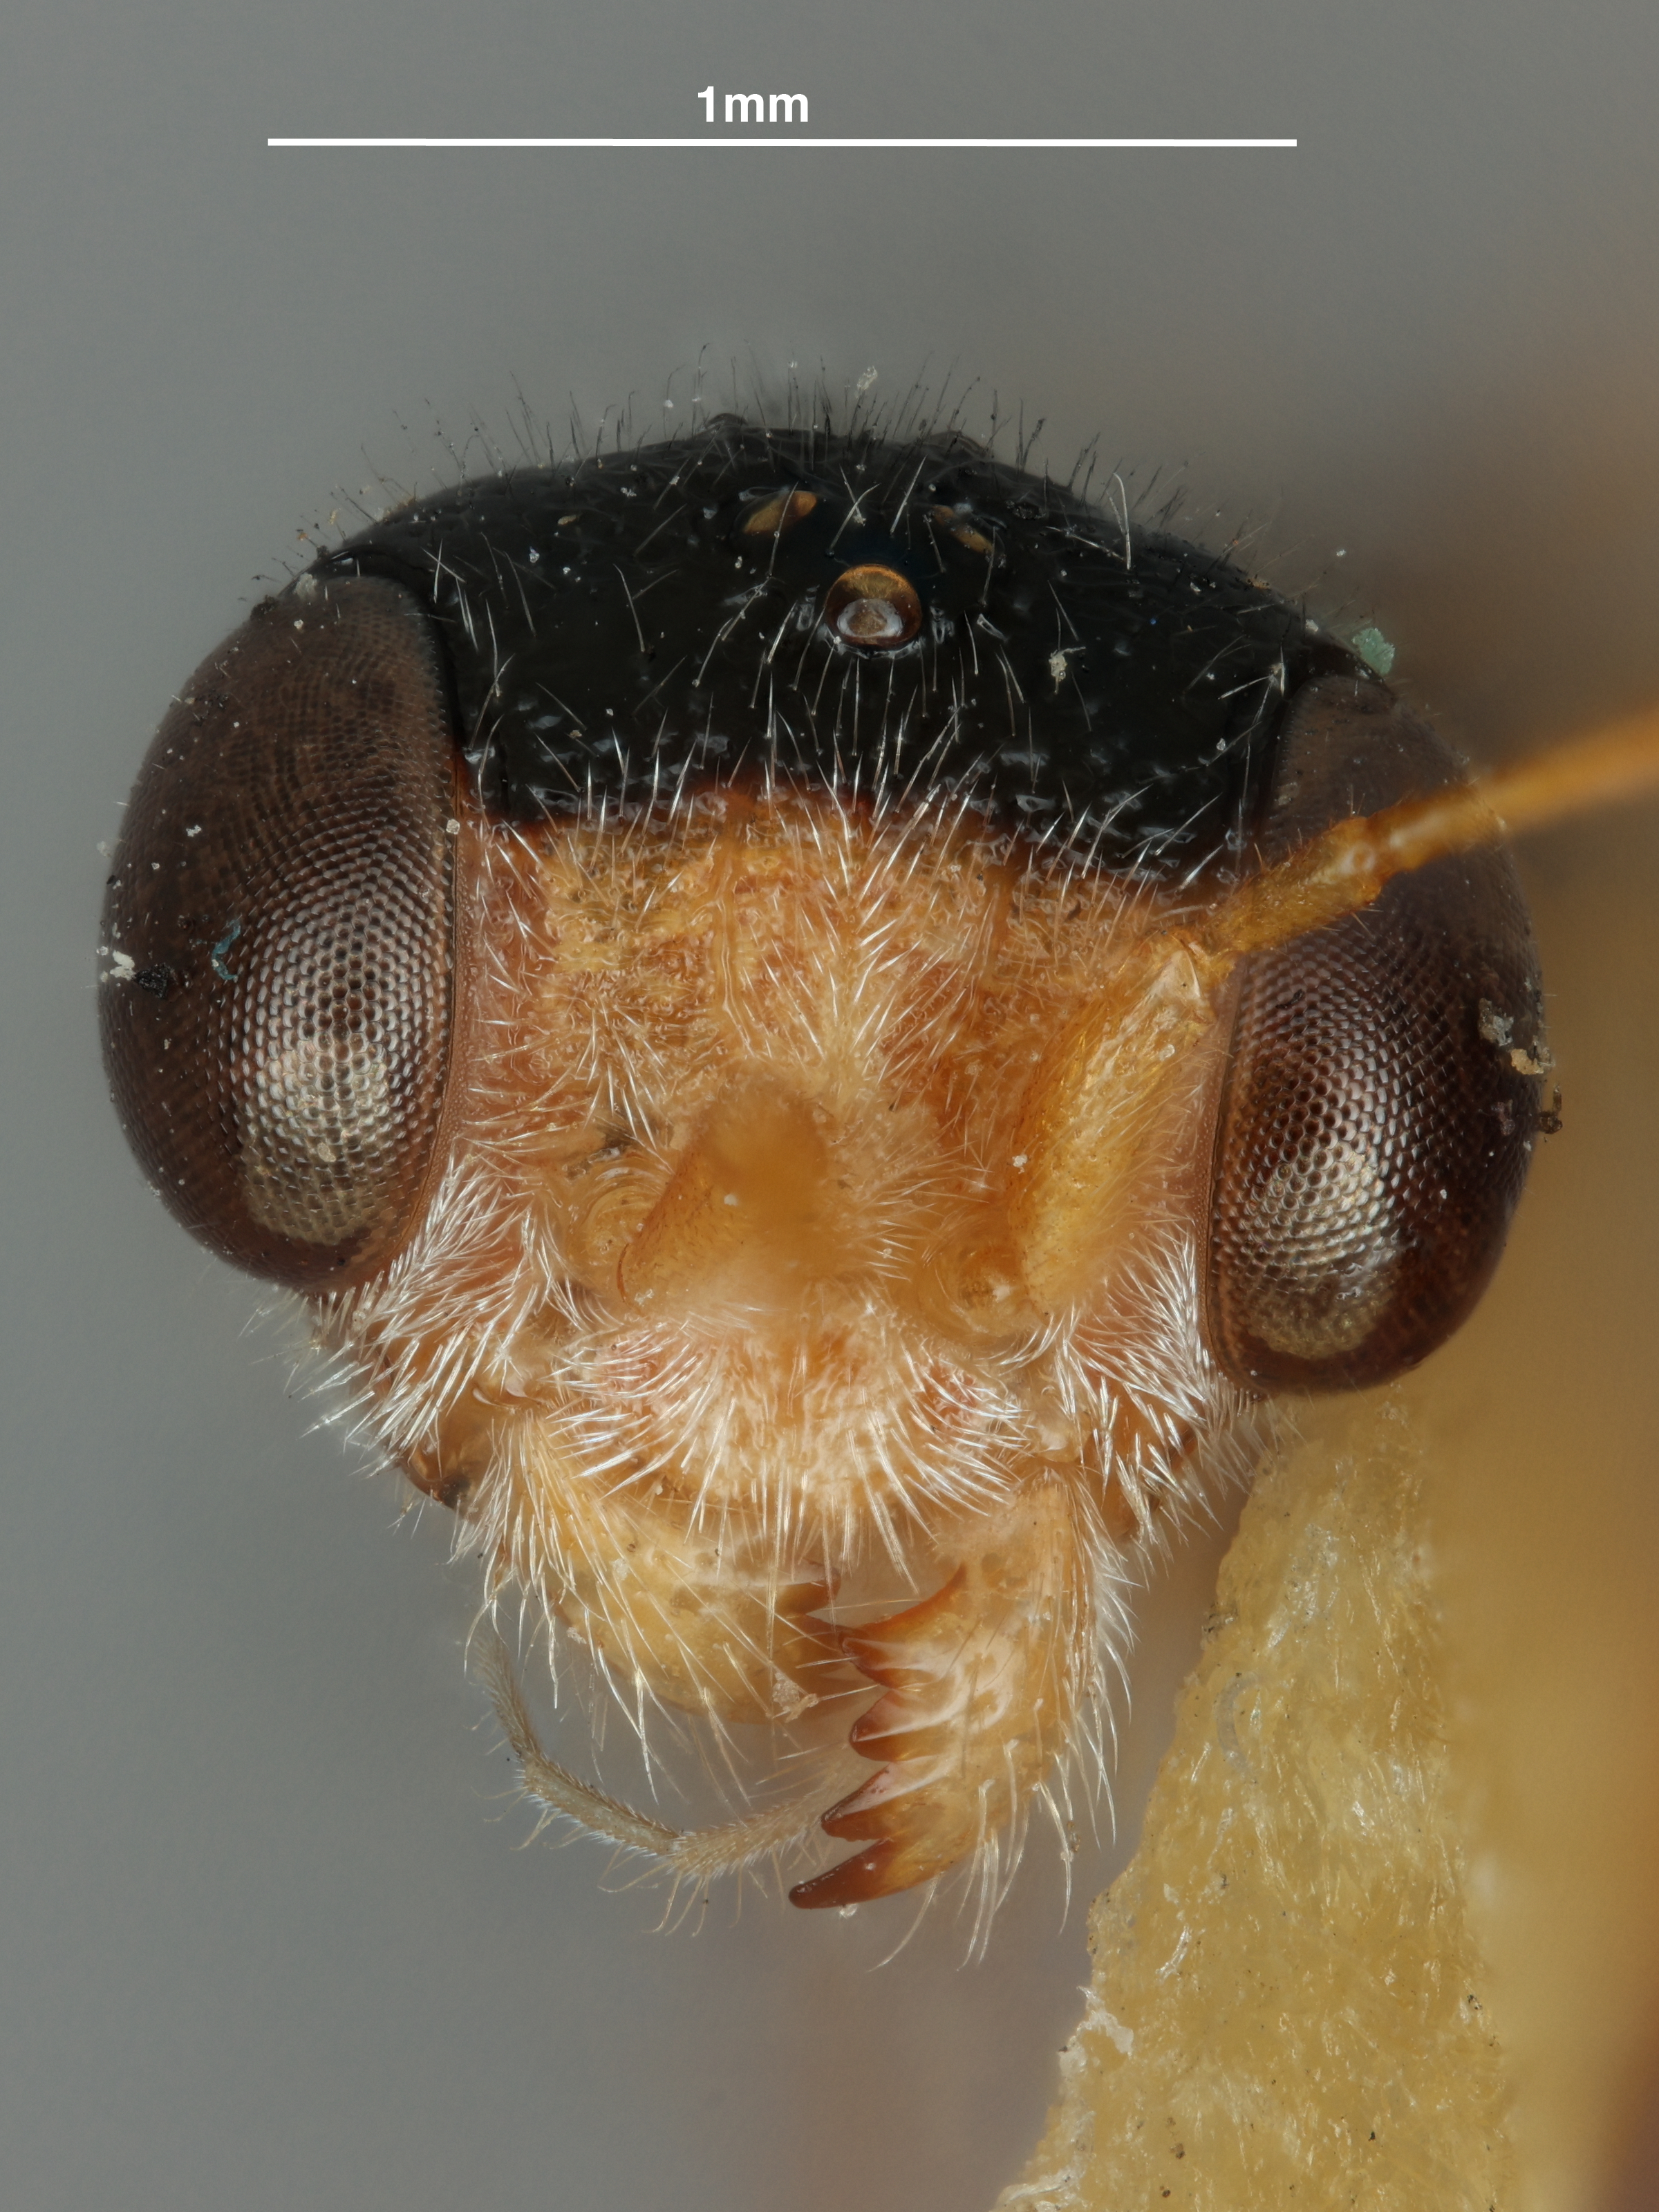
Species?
Deinodryinus variabilis
